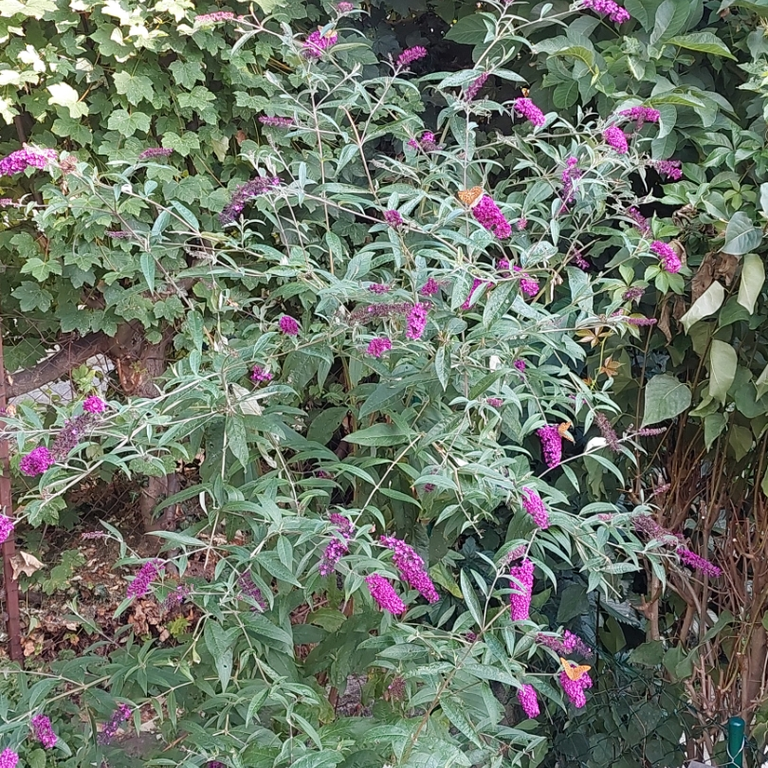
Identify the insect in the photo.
Argynnis paphia
